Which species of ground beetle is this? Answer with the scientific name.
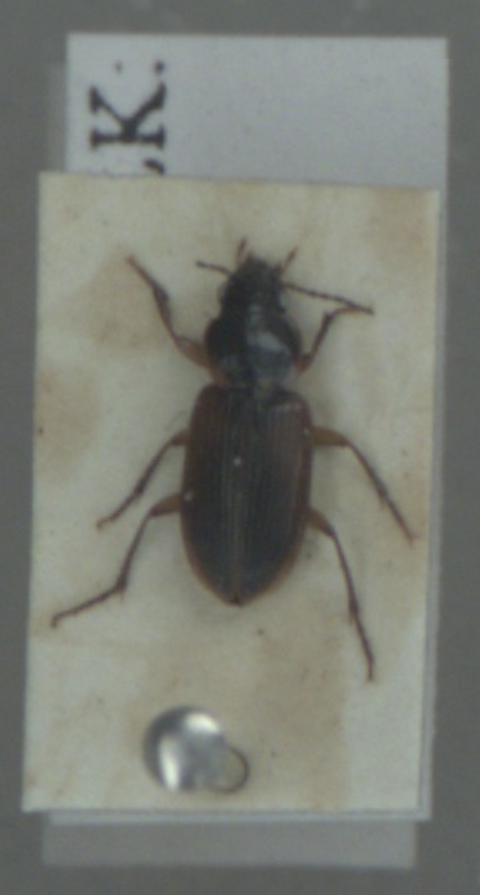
Stenolophus mixtus
